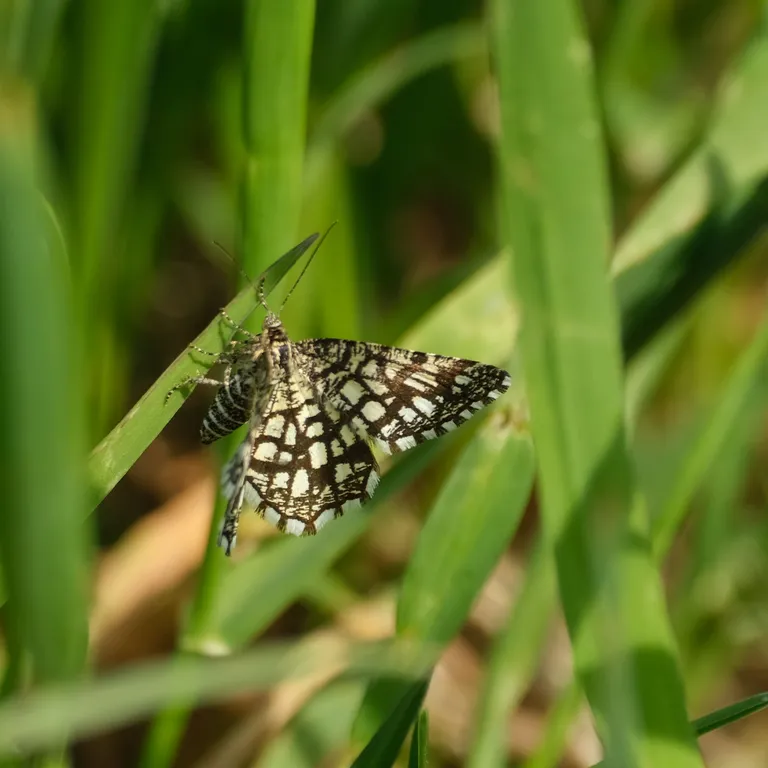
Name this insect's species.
Chiasmia clathrata
